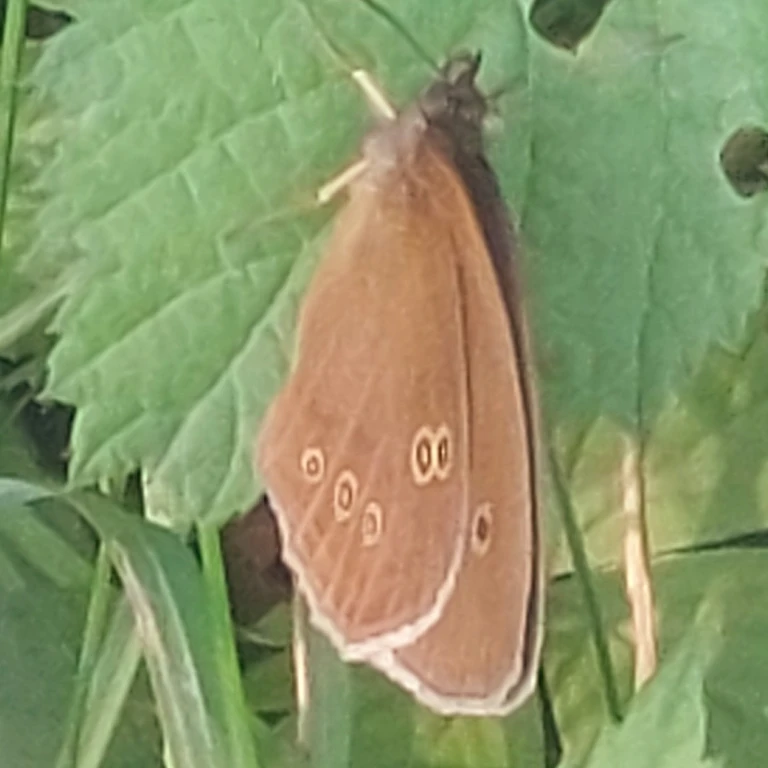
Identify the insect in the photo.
Aphantopus hyperantus
